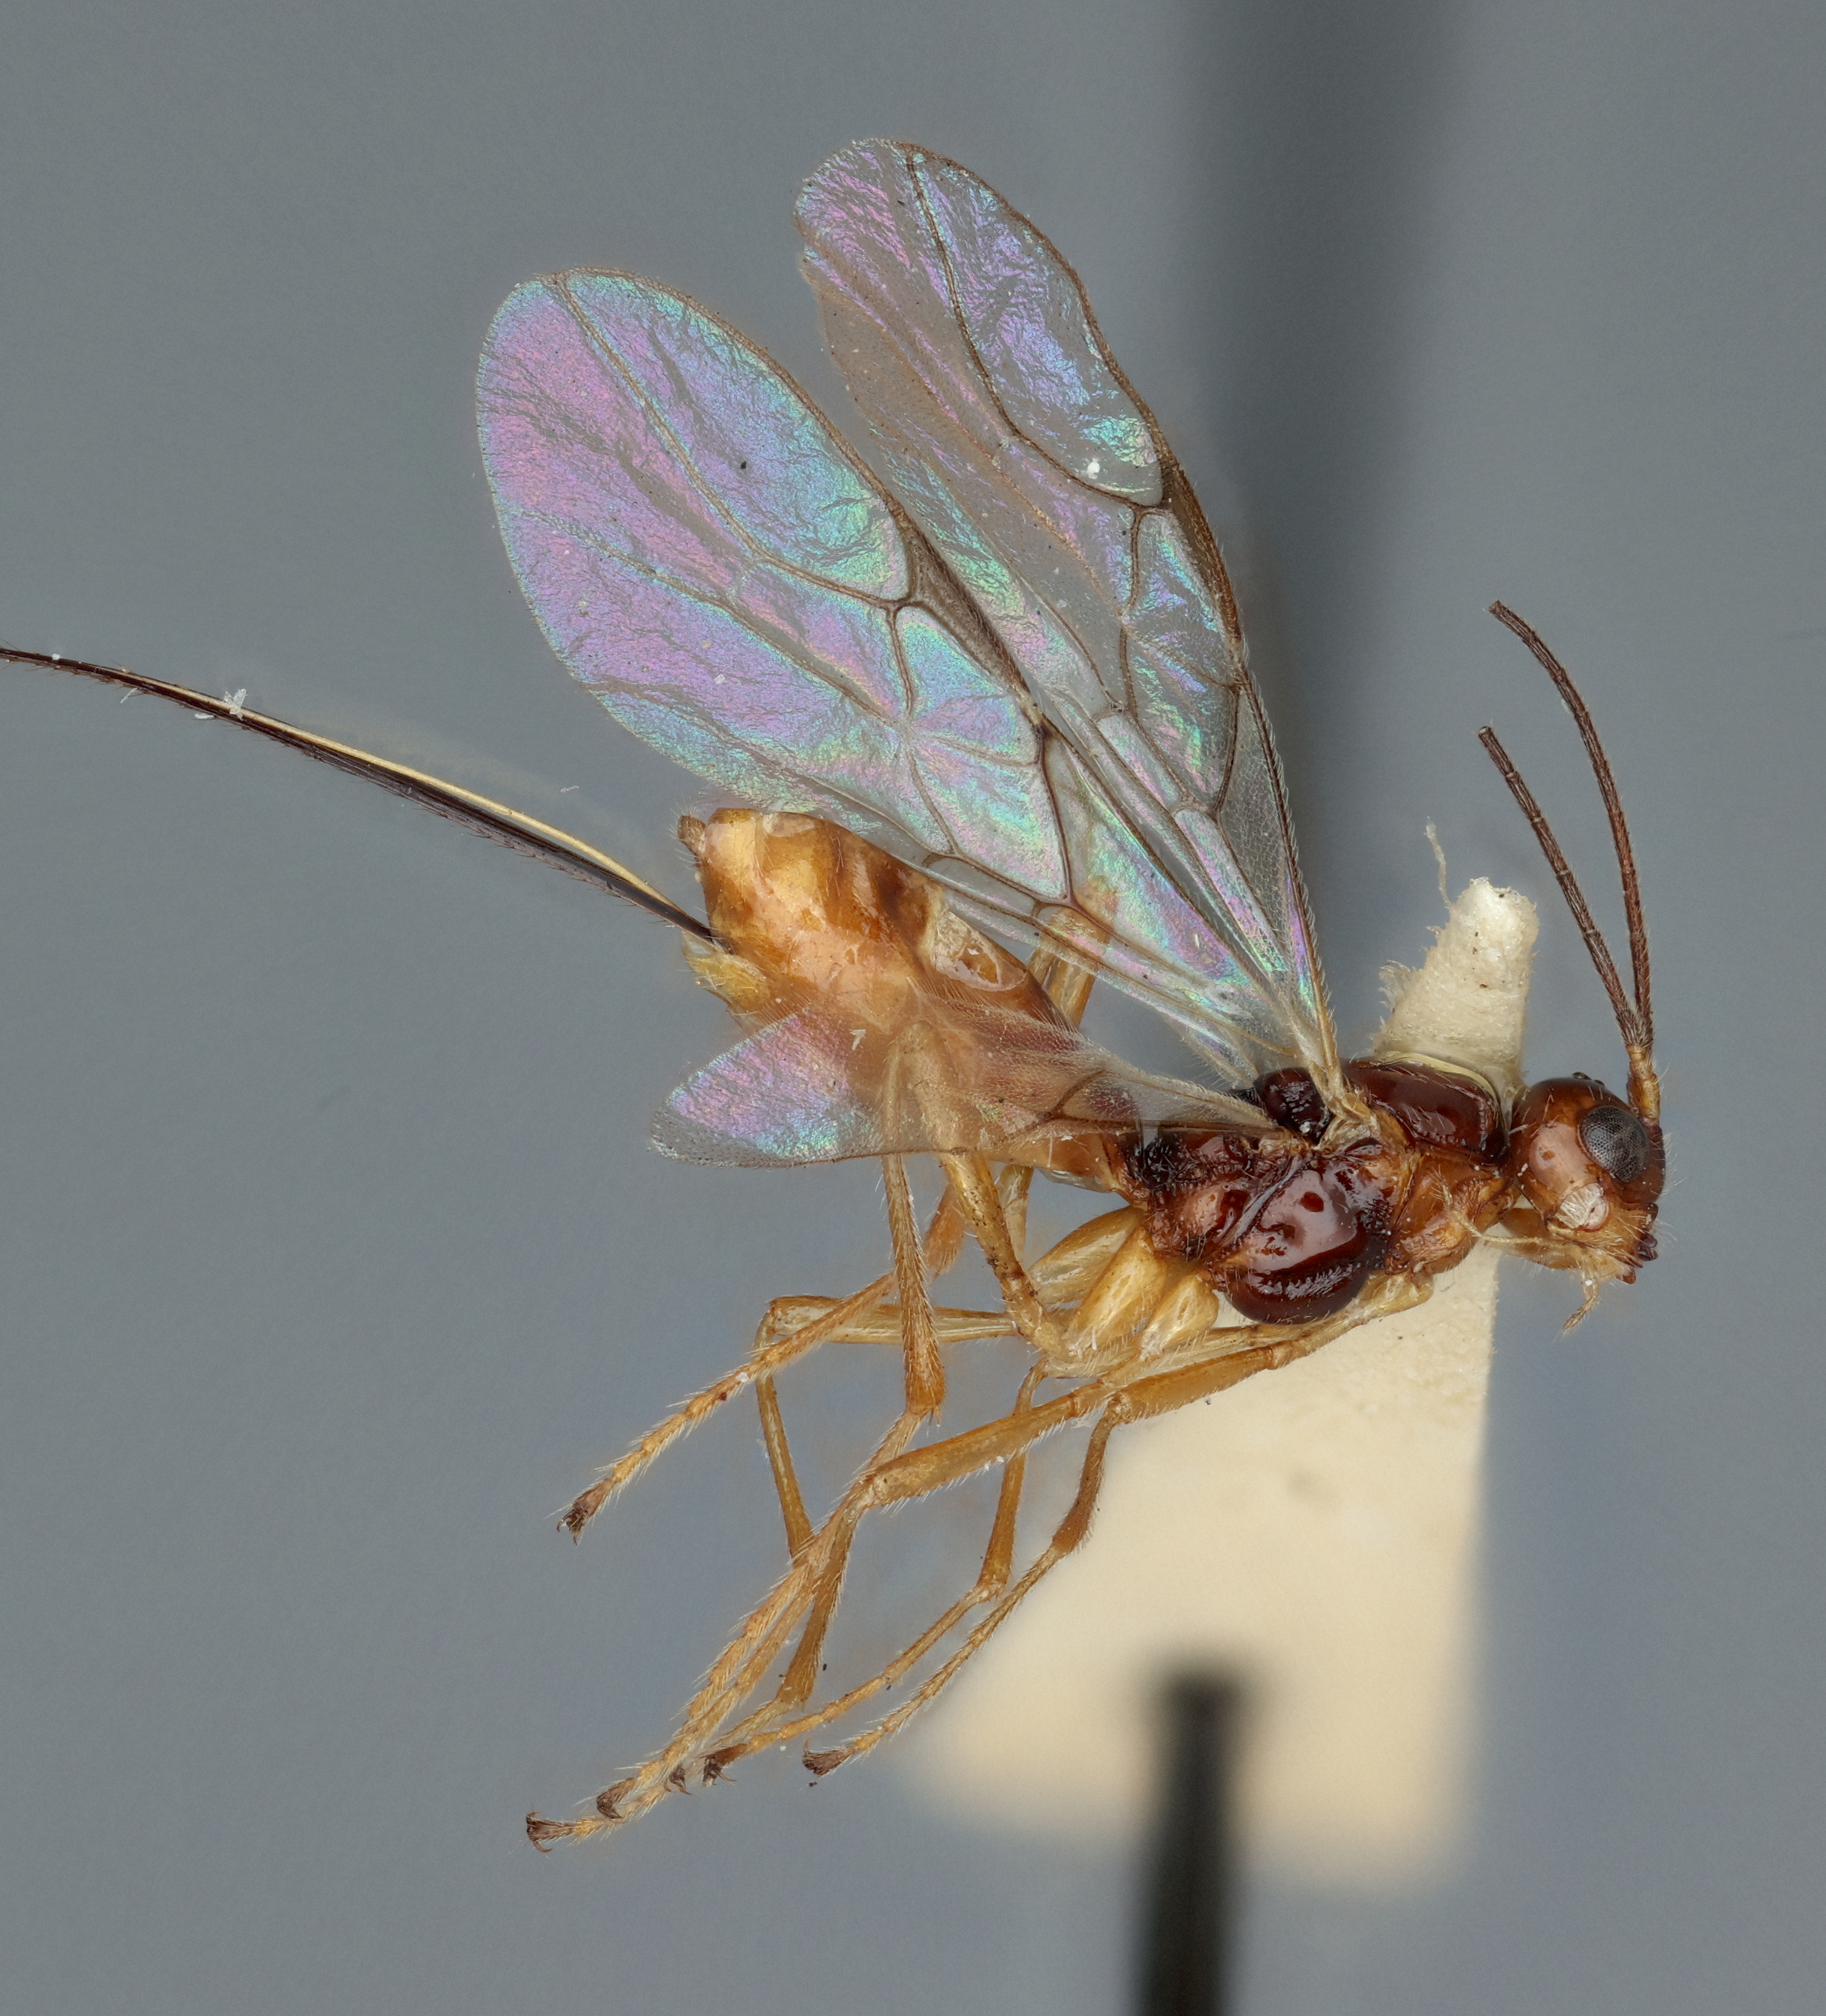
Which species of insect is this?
Phaenocarpa notaulica
